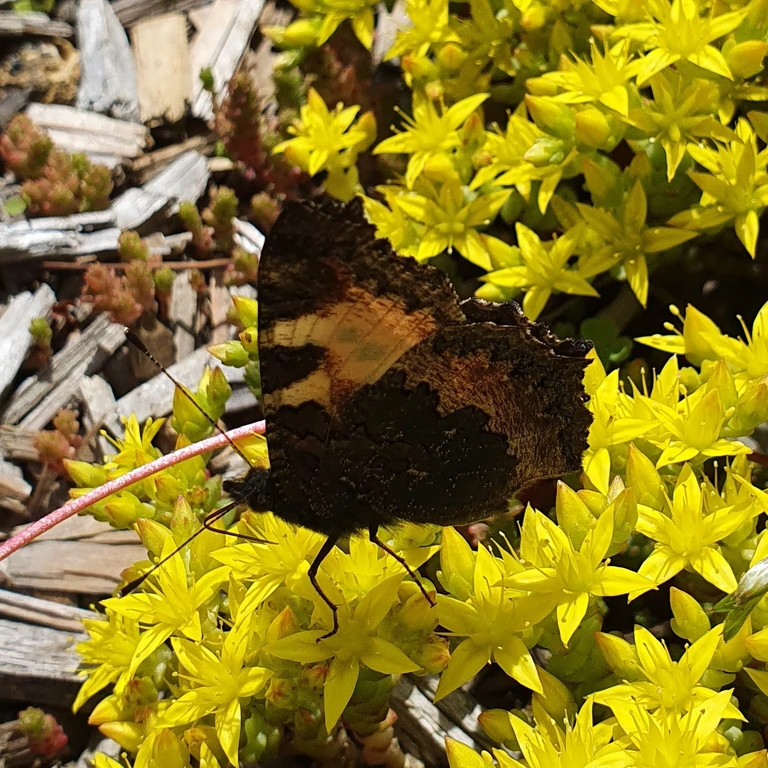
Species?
Aglais urticae
